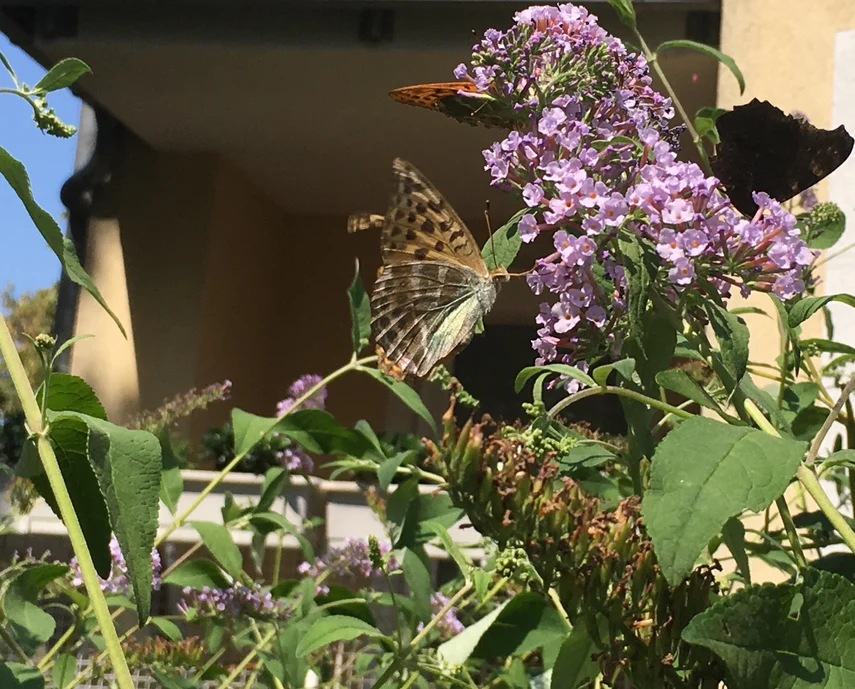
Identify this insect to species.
Argynnis paphia
